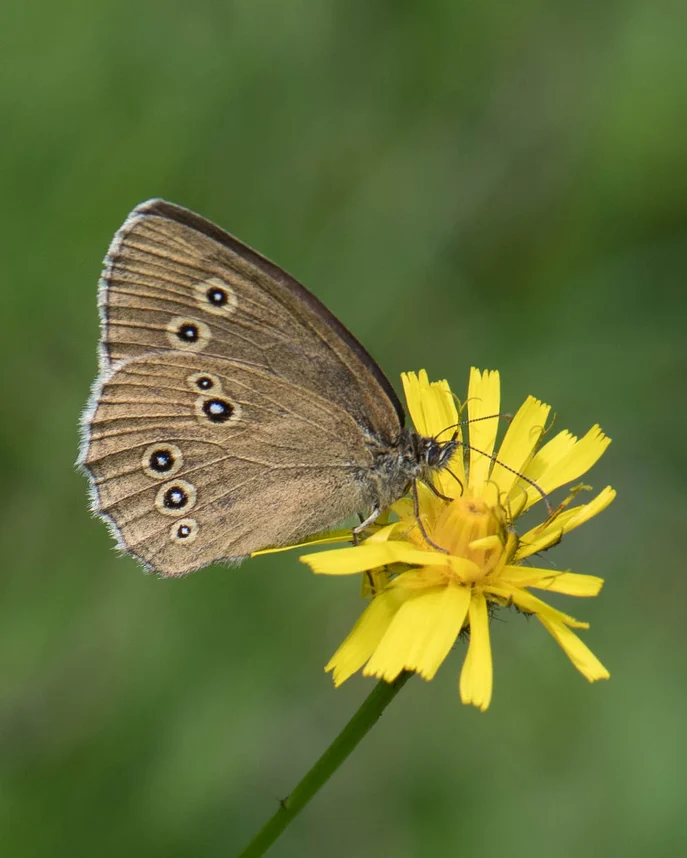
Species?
Aphantopus hyperantus
